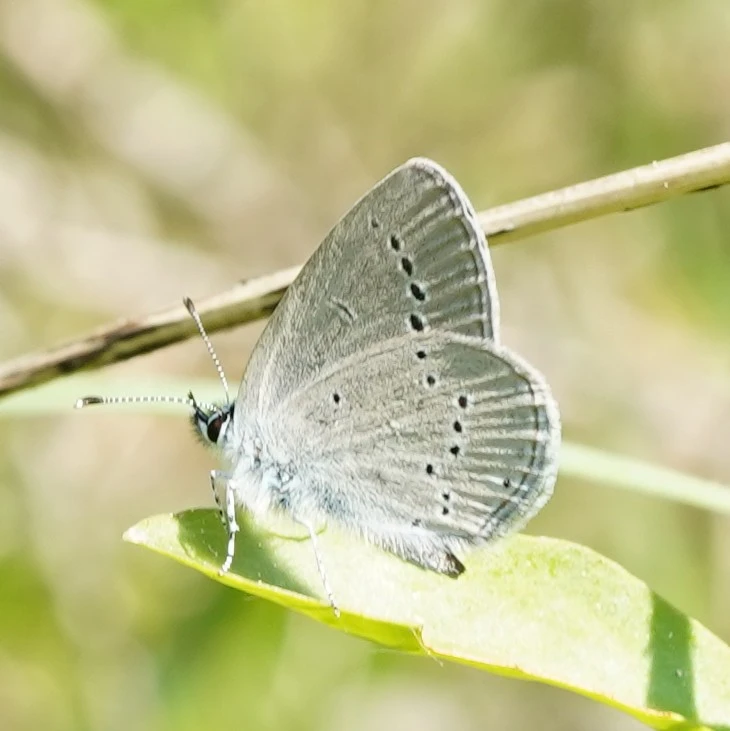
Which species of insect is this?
Cupido minimus
